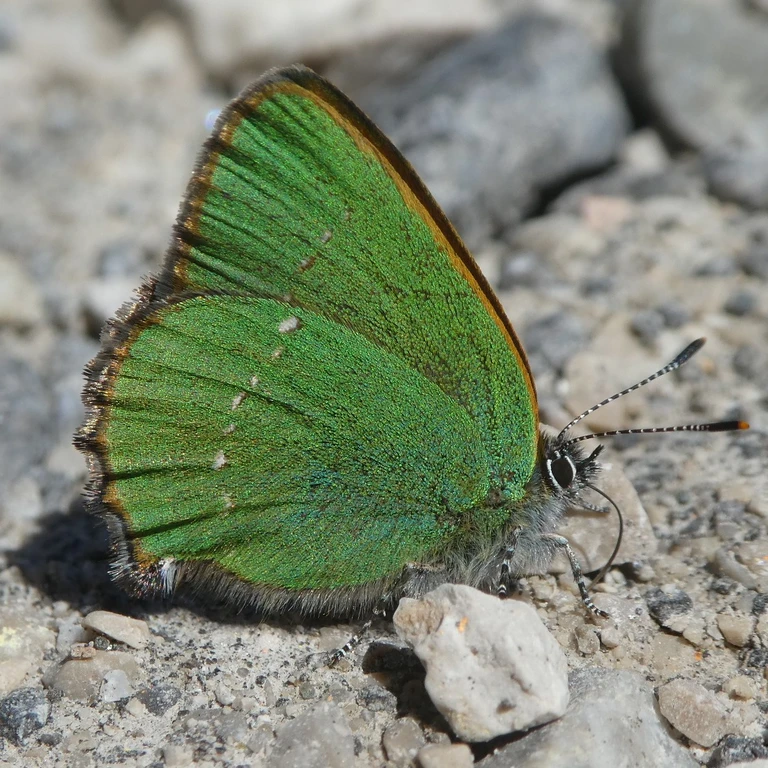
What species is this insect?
Callophrys rubi
